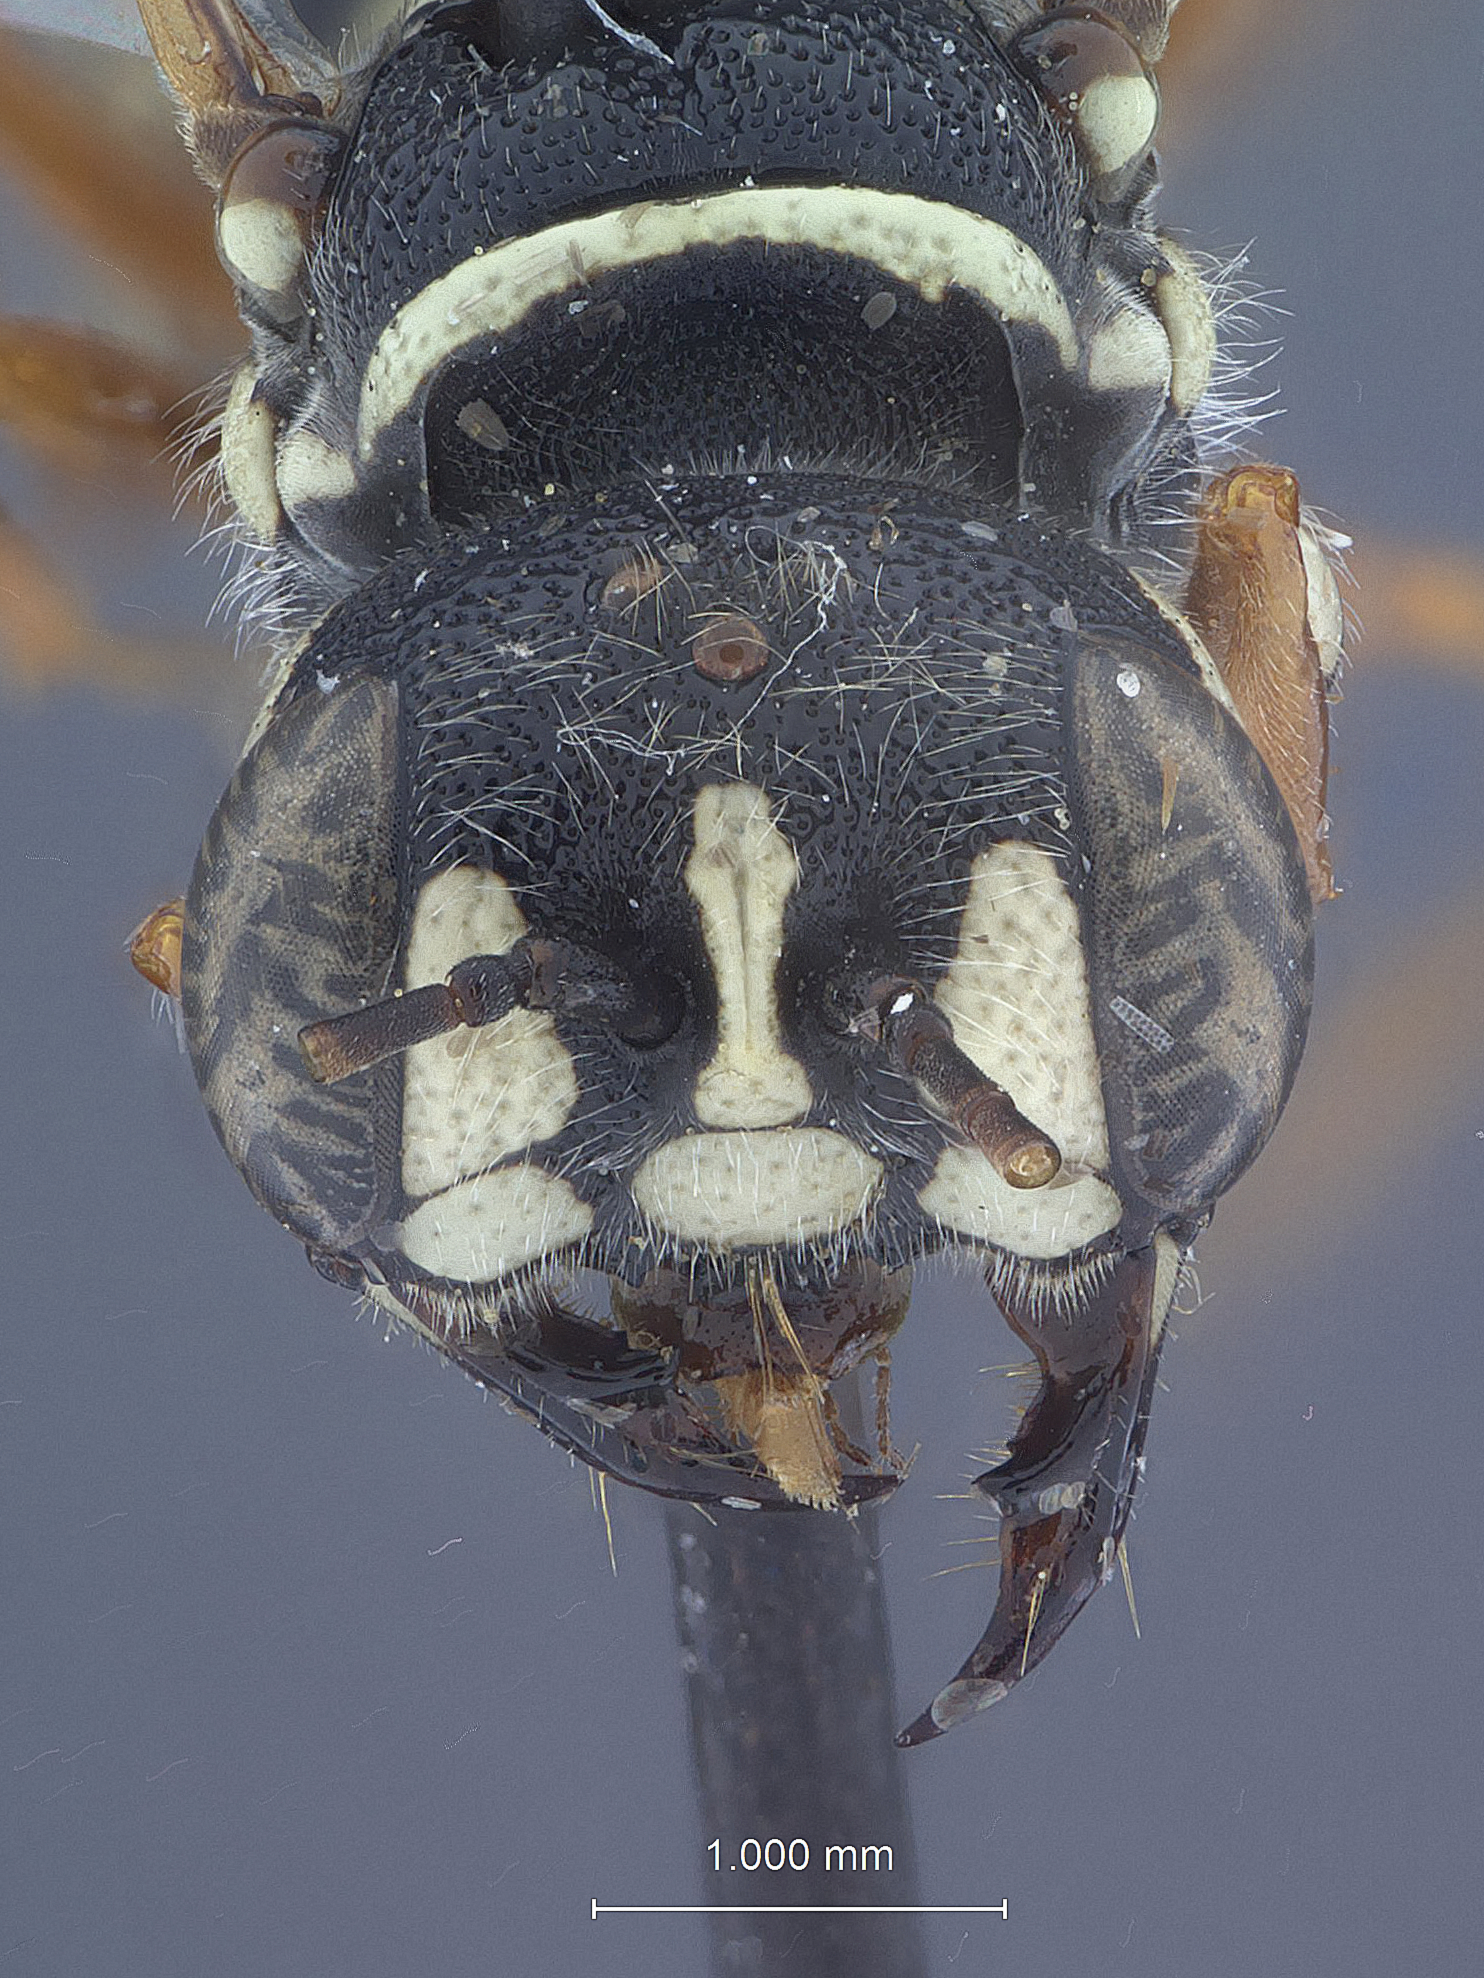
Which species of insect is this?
Eucerceris morula
